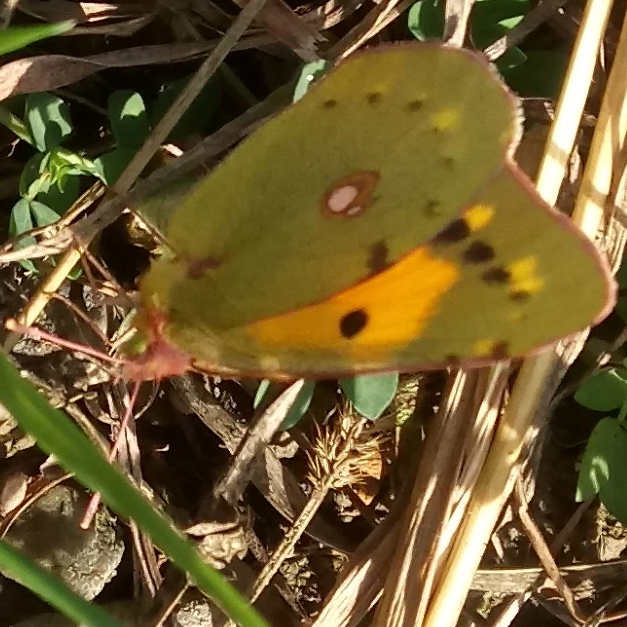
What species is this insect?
Colias croceus
